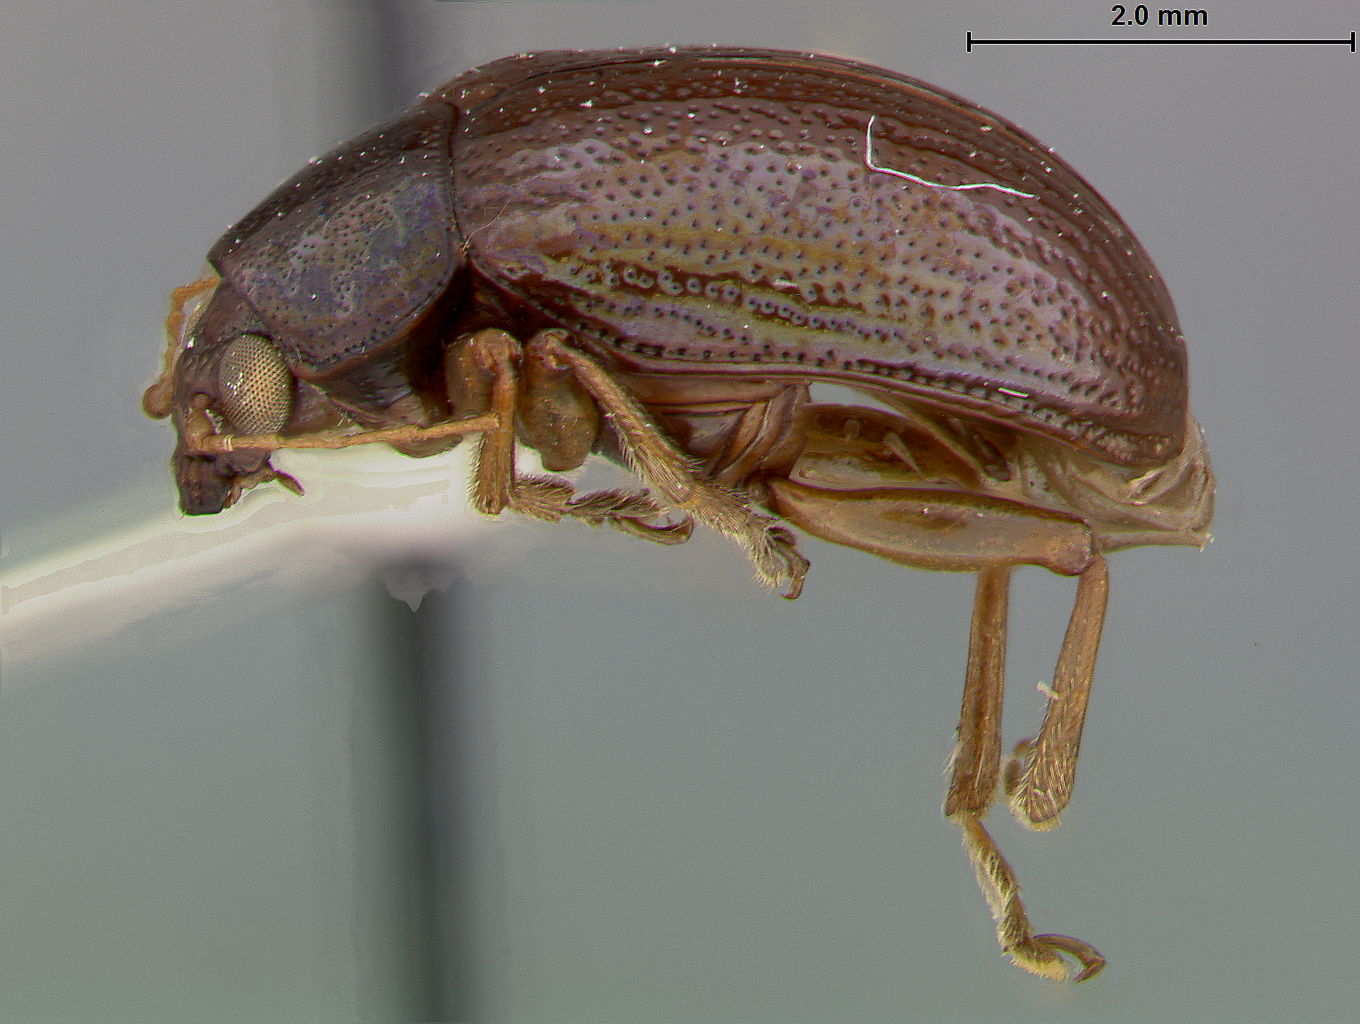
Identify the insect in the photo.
Rhabdopterus angustipennis
